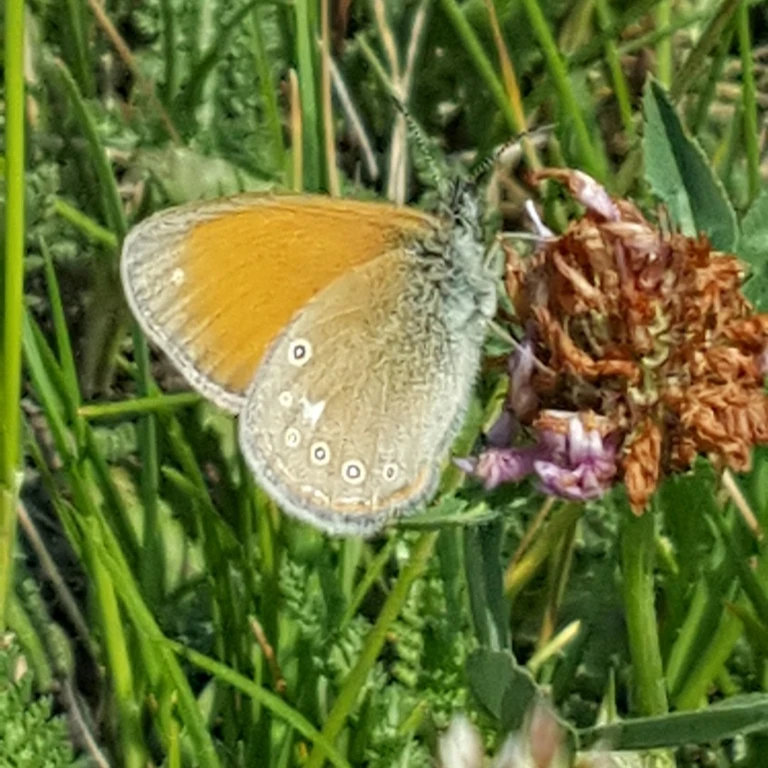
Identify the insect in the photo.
Coenonympha glycerion (also Coenonympha iphis)
